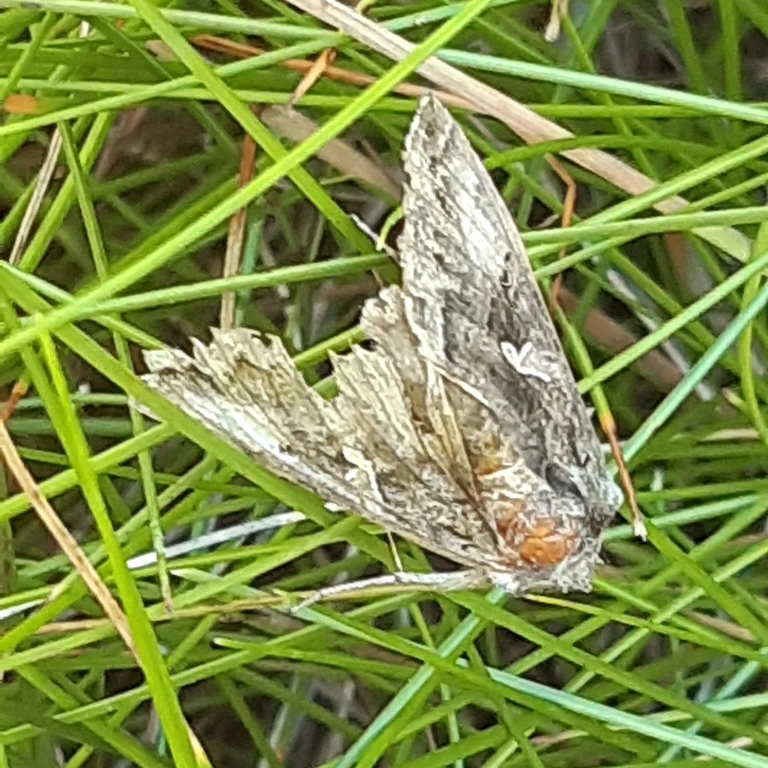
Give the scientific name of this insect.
Autographa gamma
